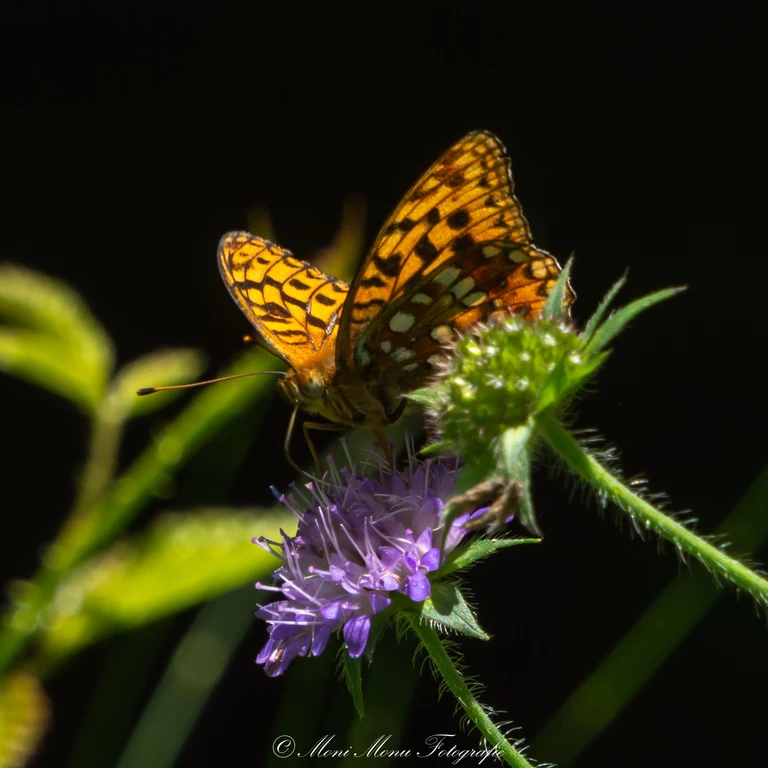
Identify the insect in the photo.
Fabriciana adippe
